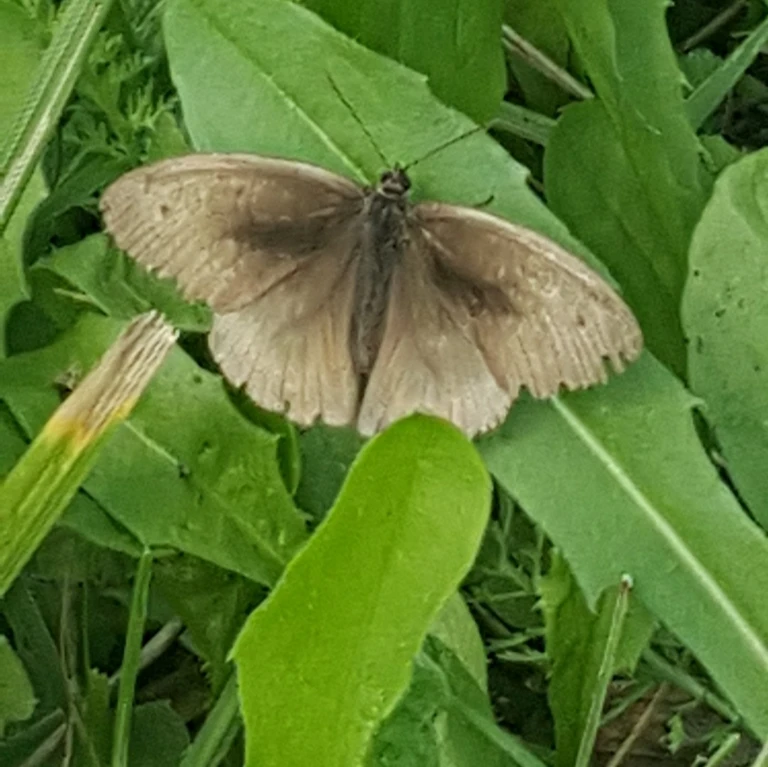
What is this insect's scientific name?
Maniola jurtina
